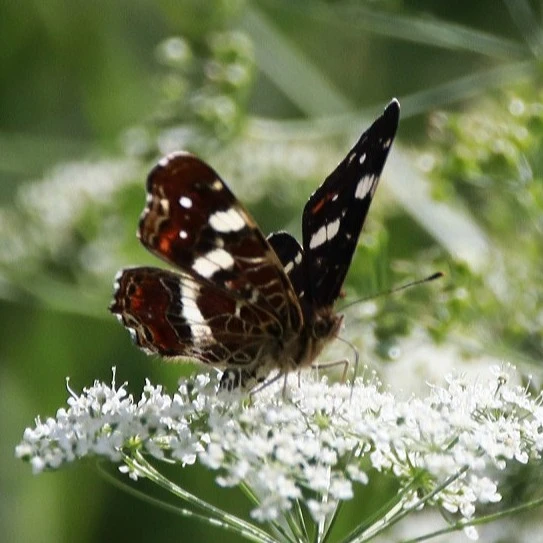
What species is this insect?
Araschnia levana
